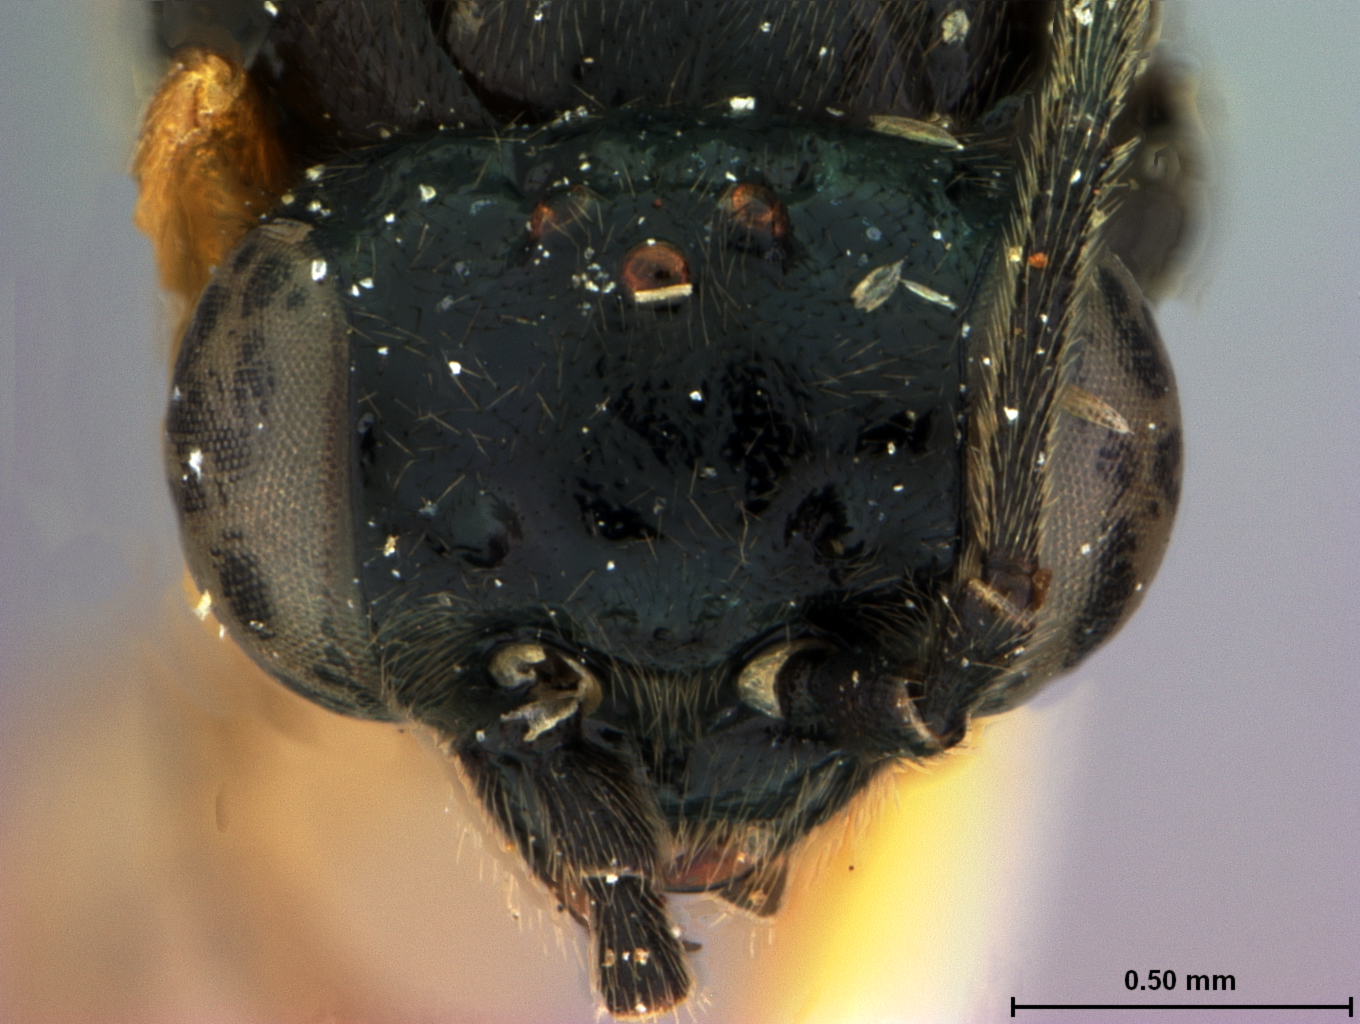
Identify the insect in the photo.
Prostromboceros planifrons
